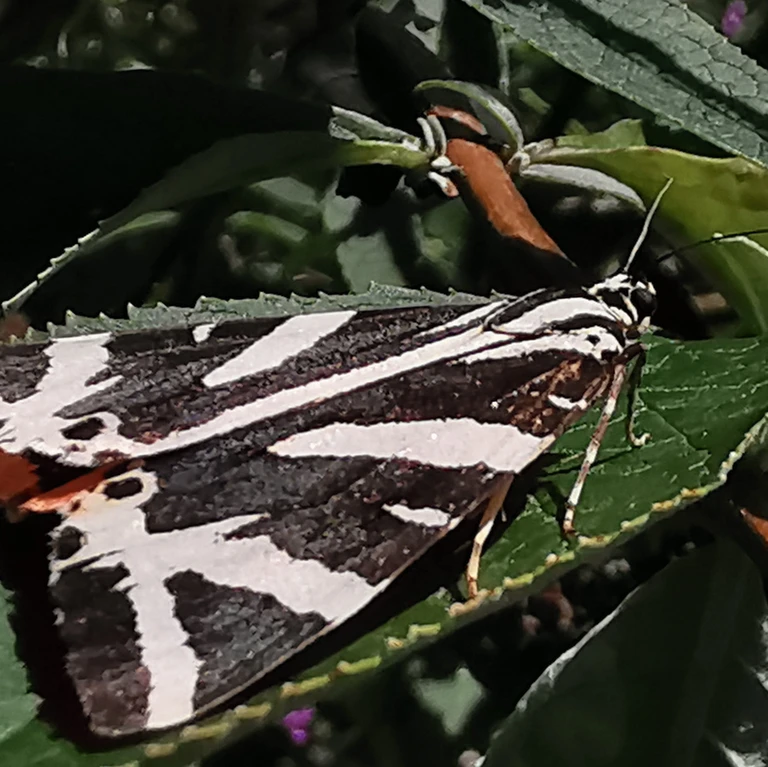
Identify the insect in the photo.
Euplagia quadripunctaria
